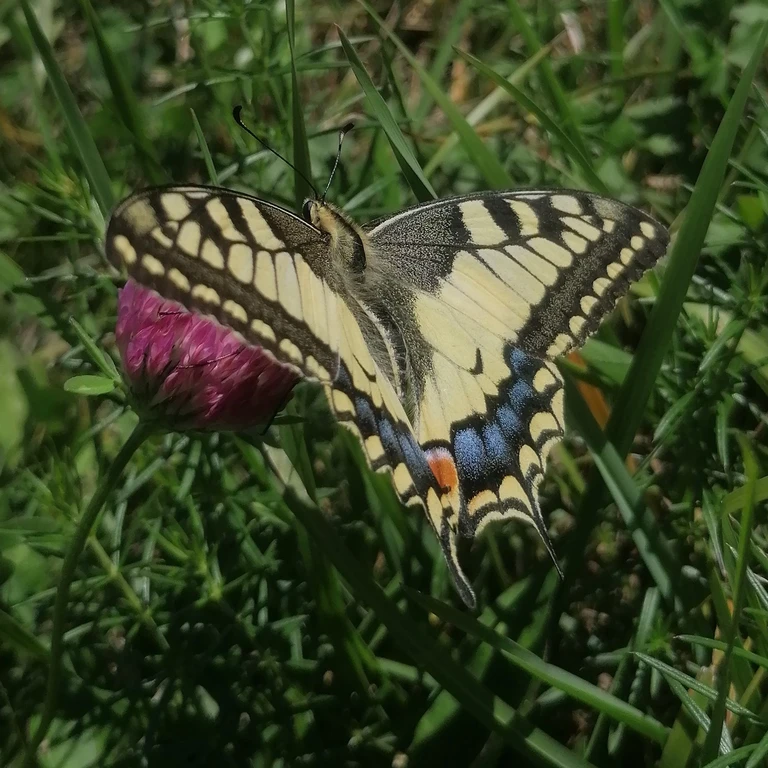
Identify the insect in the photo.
Papilio machaon
